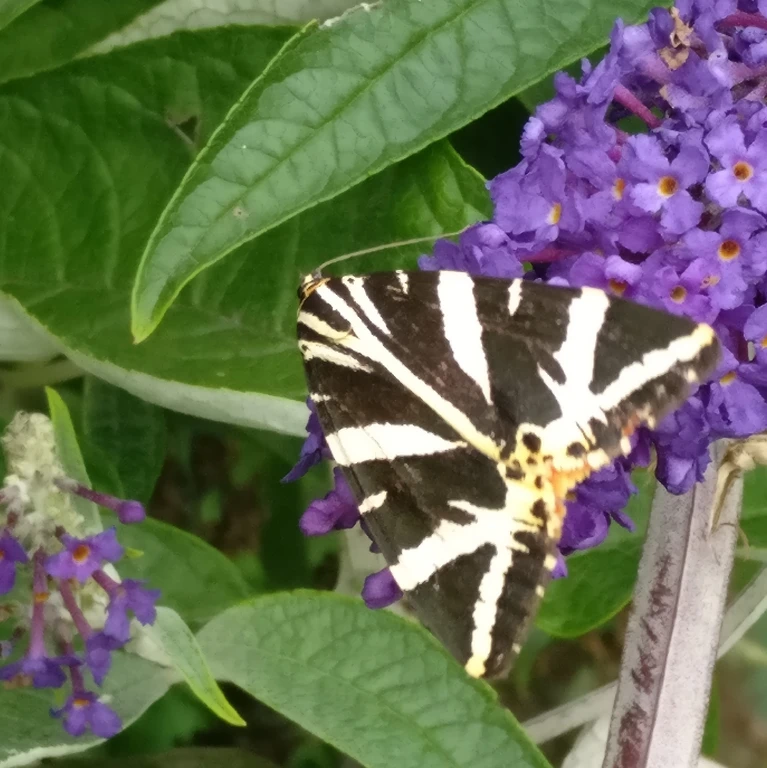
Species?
Euplagia quadripunctaria
